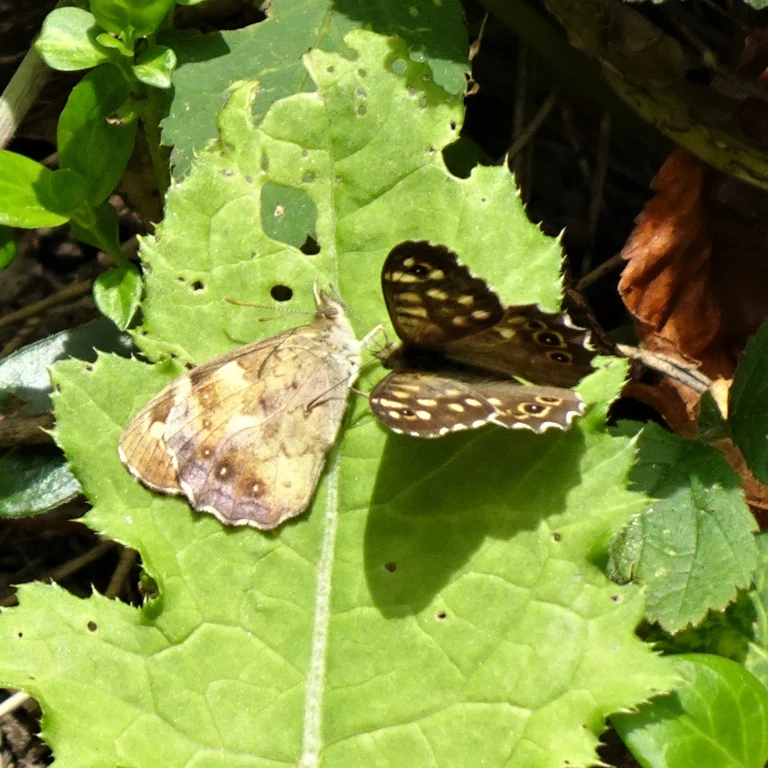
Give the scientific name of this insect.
Pararge aegeria
